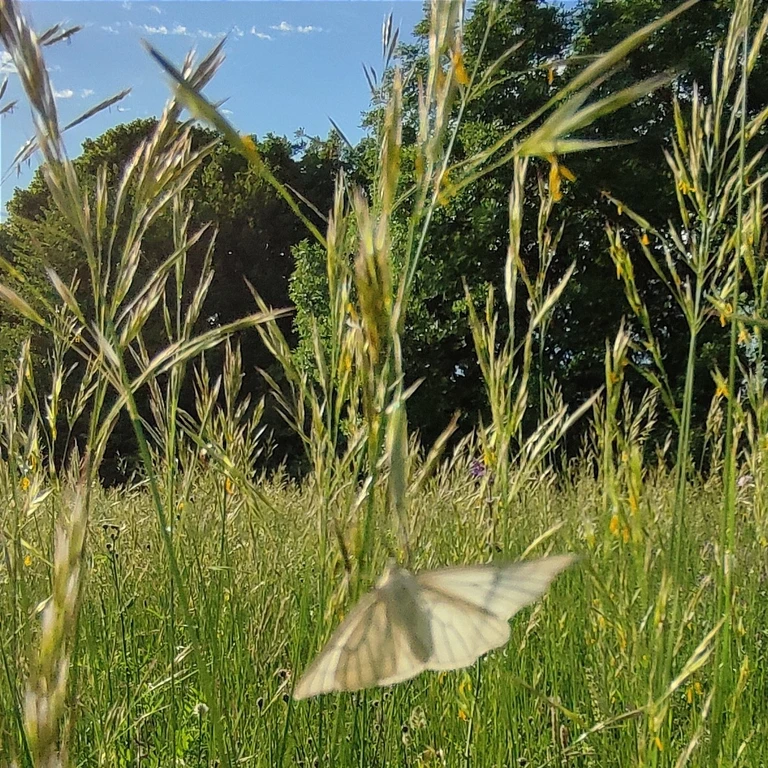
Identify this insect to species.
Siona lineata
